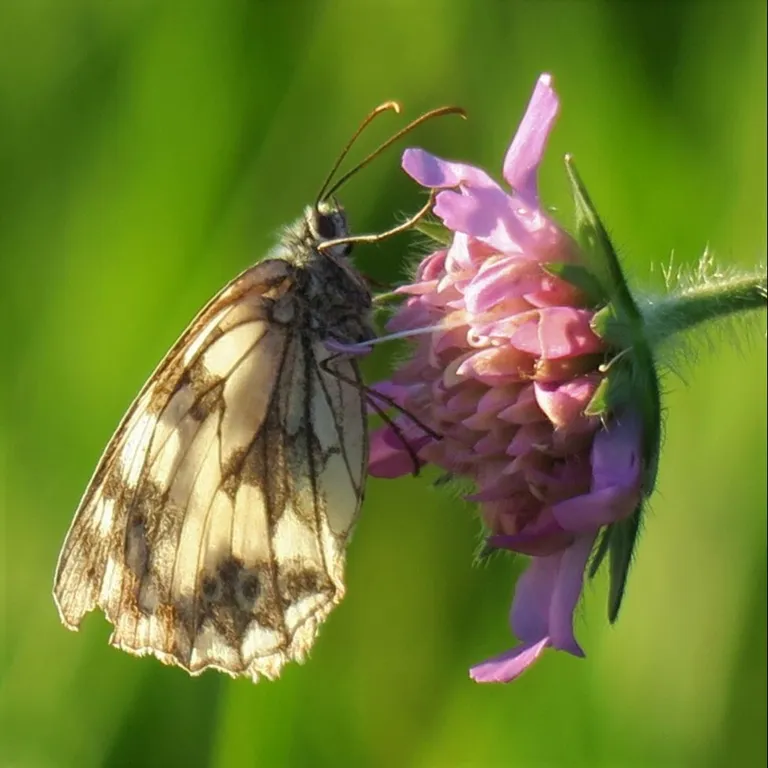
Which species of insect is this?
Melanargia galathea
